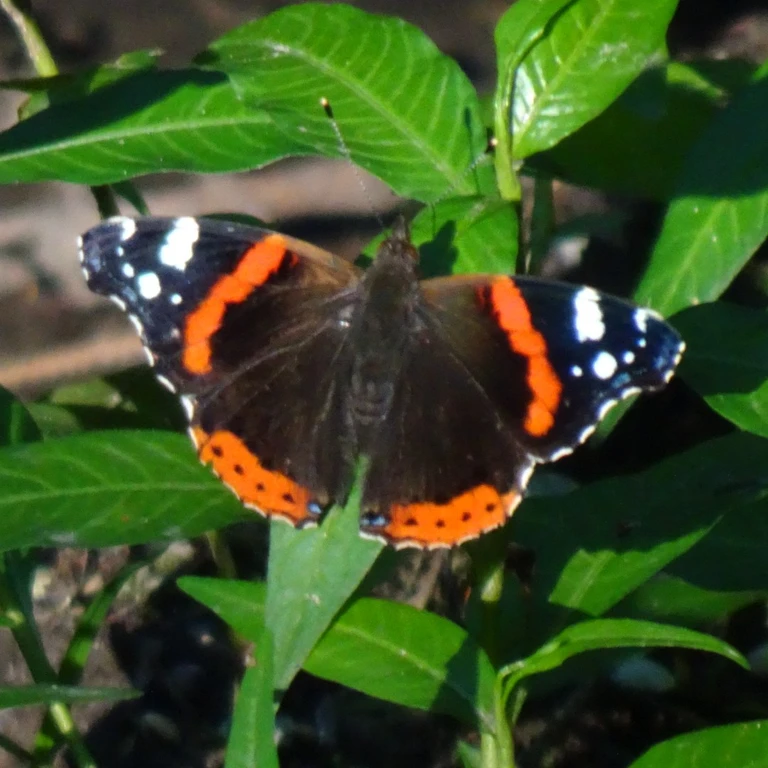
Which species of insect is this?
Vanessa atalanta
